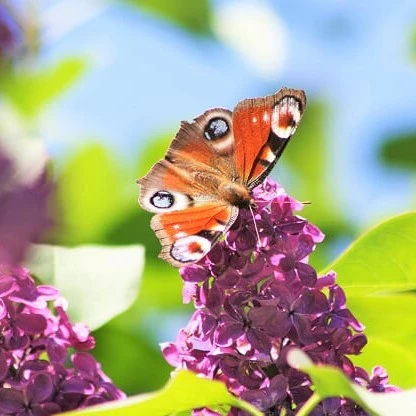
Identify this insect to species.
Aglais io
